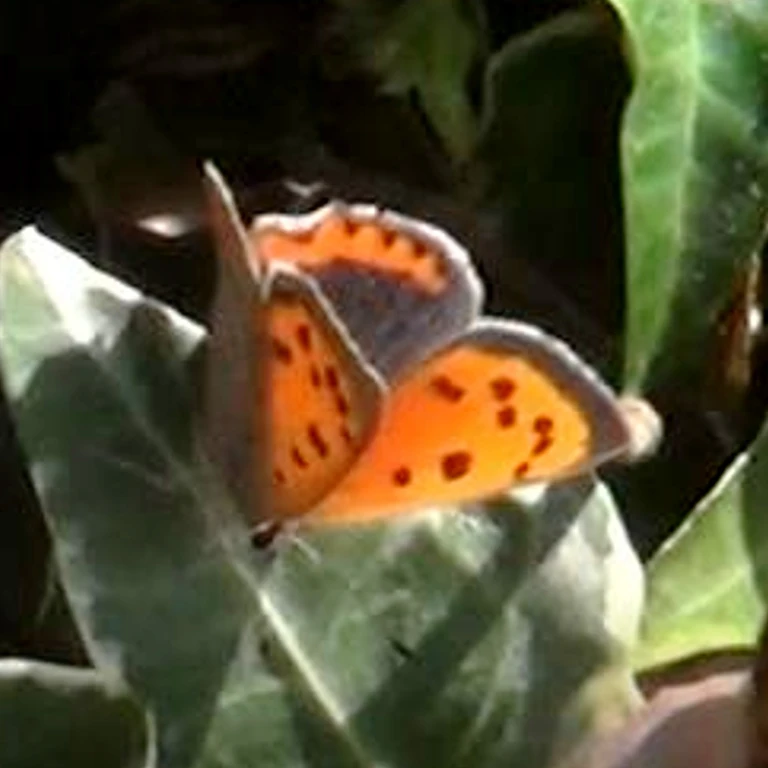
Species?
Lycaena phlaeas
